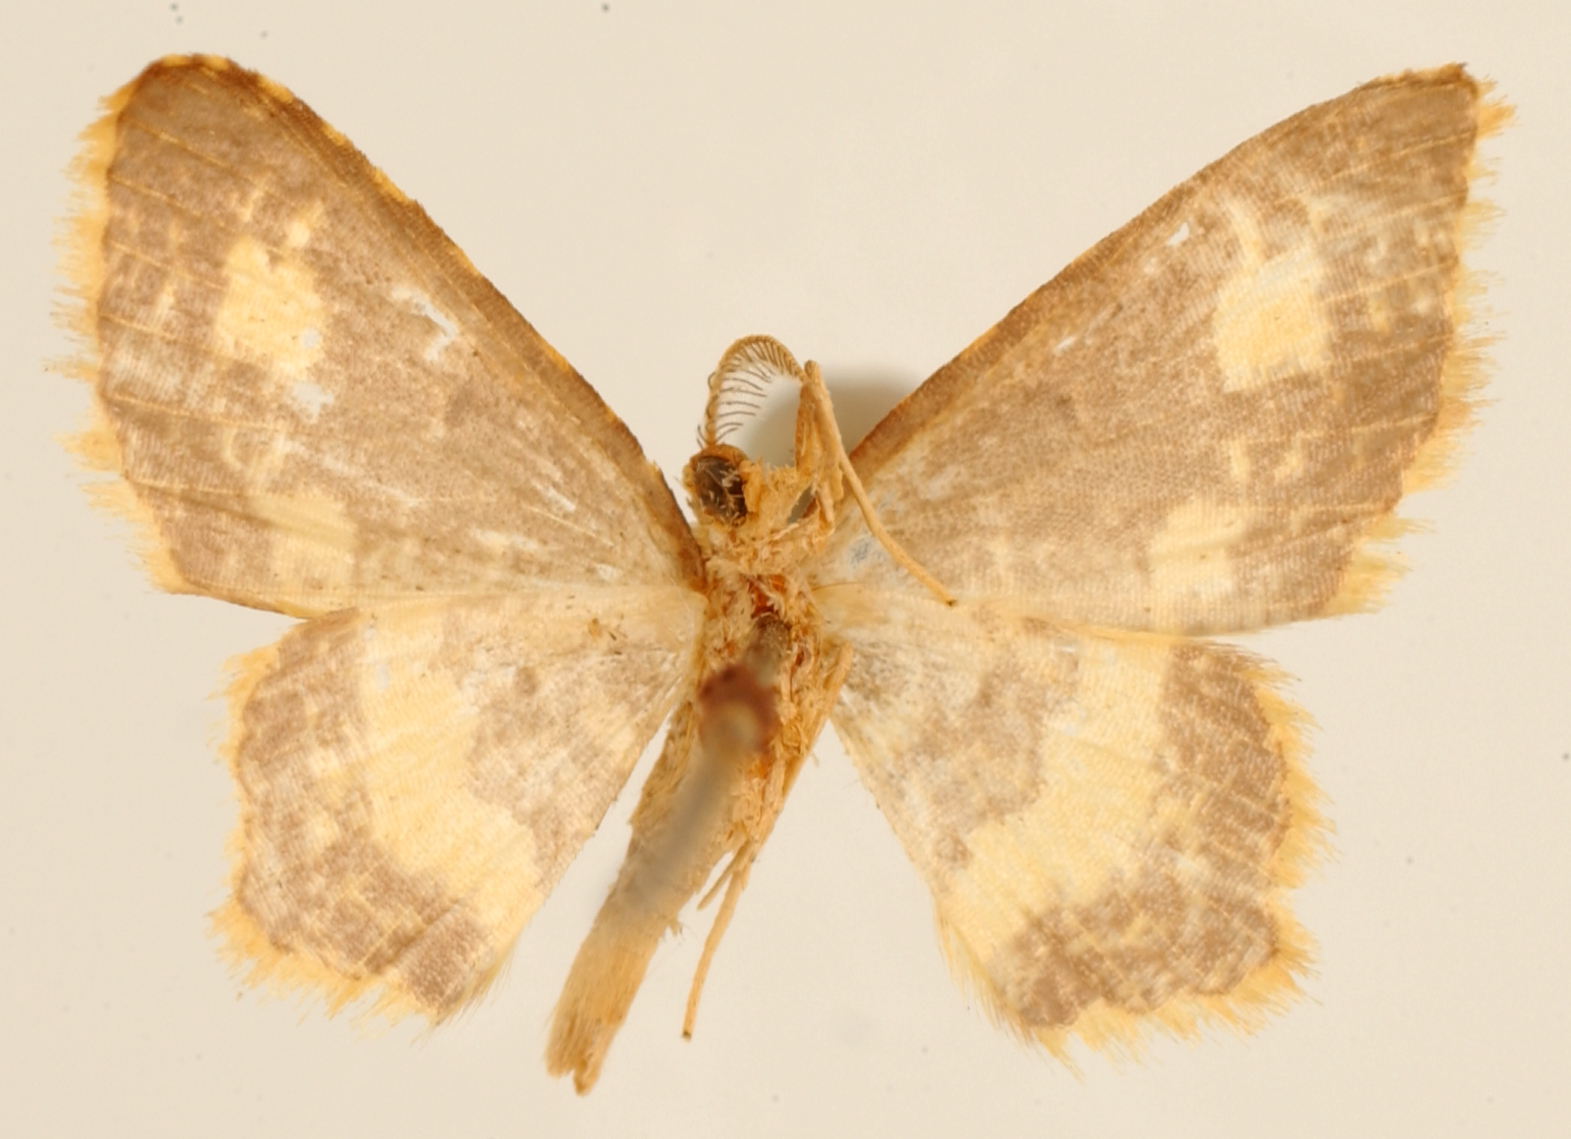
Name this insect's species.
Amaurinia violada
